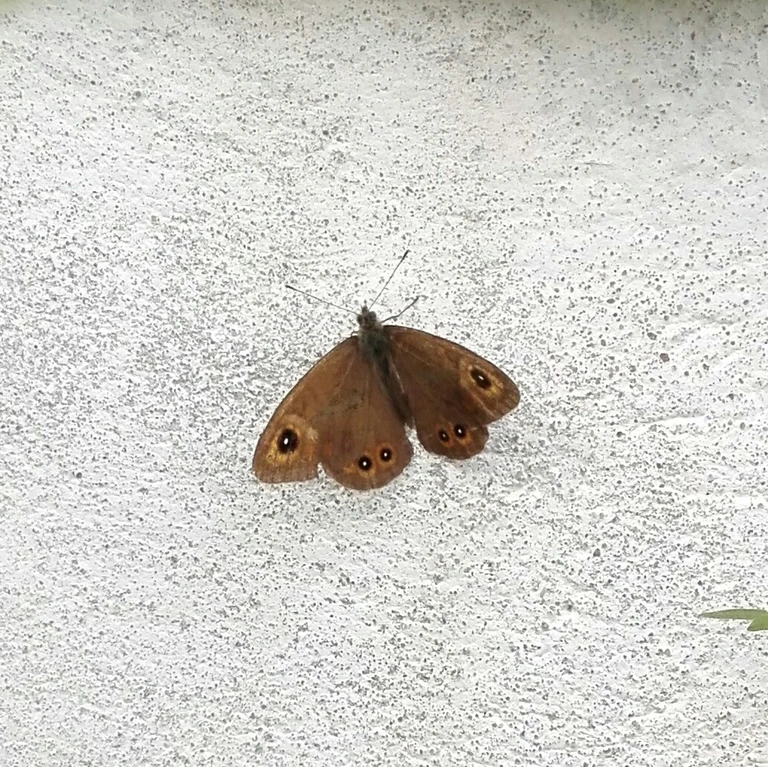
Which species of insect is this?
Lasiommata maera (also Pararge maera)
